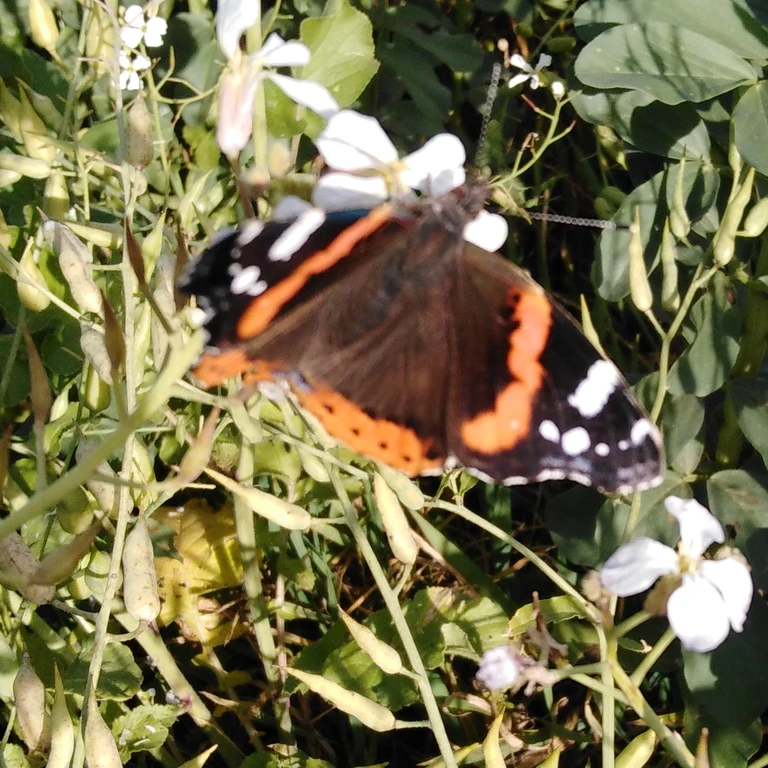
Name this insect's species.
Vanessa atalanta
